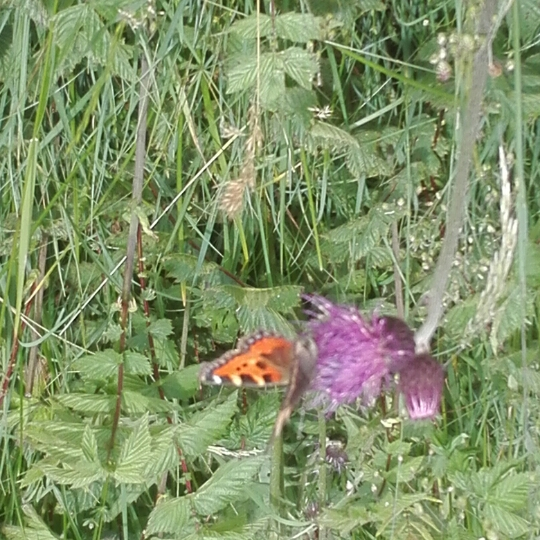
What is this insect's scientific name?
Aglais urticae
